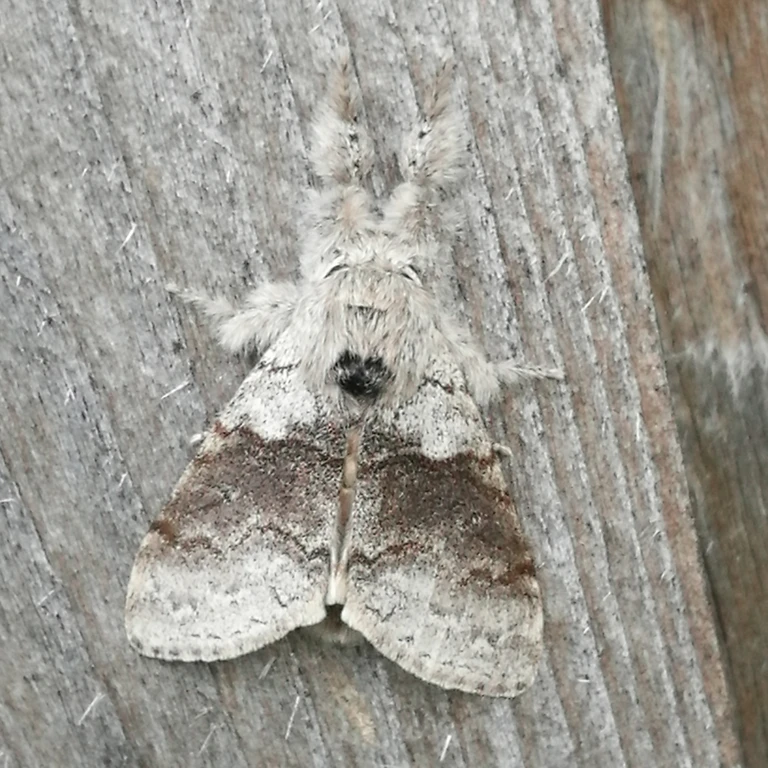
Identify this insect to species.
Calliteara pudibunda
